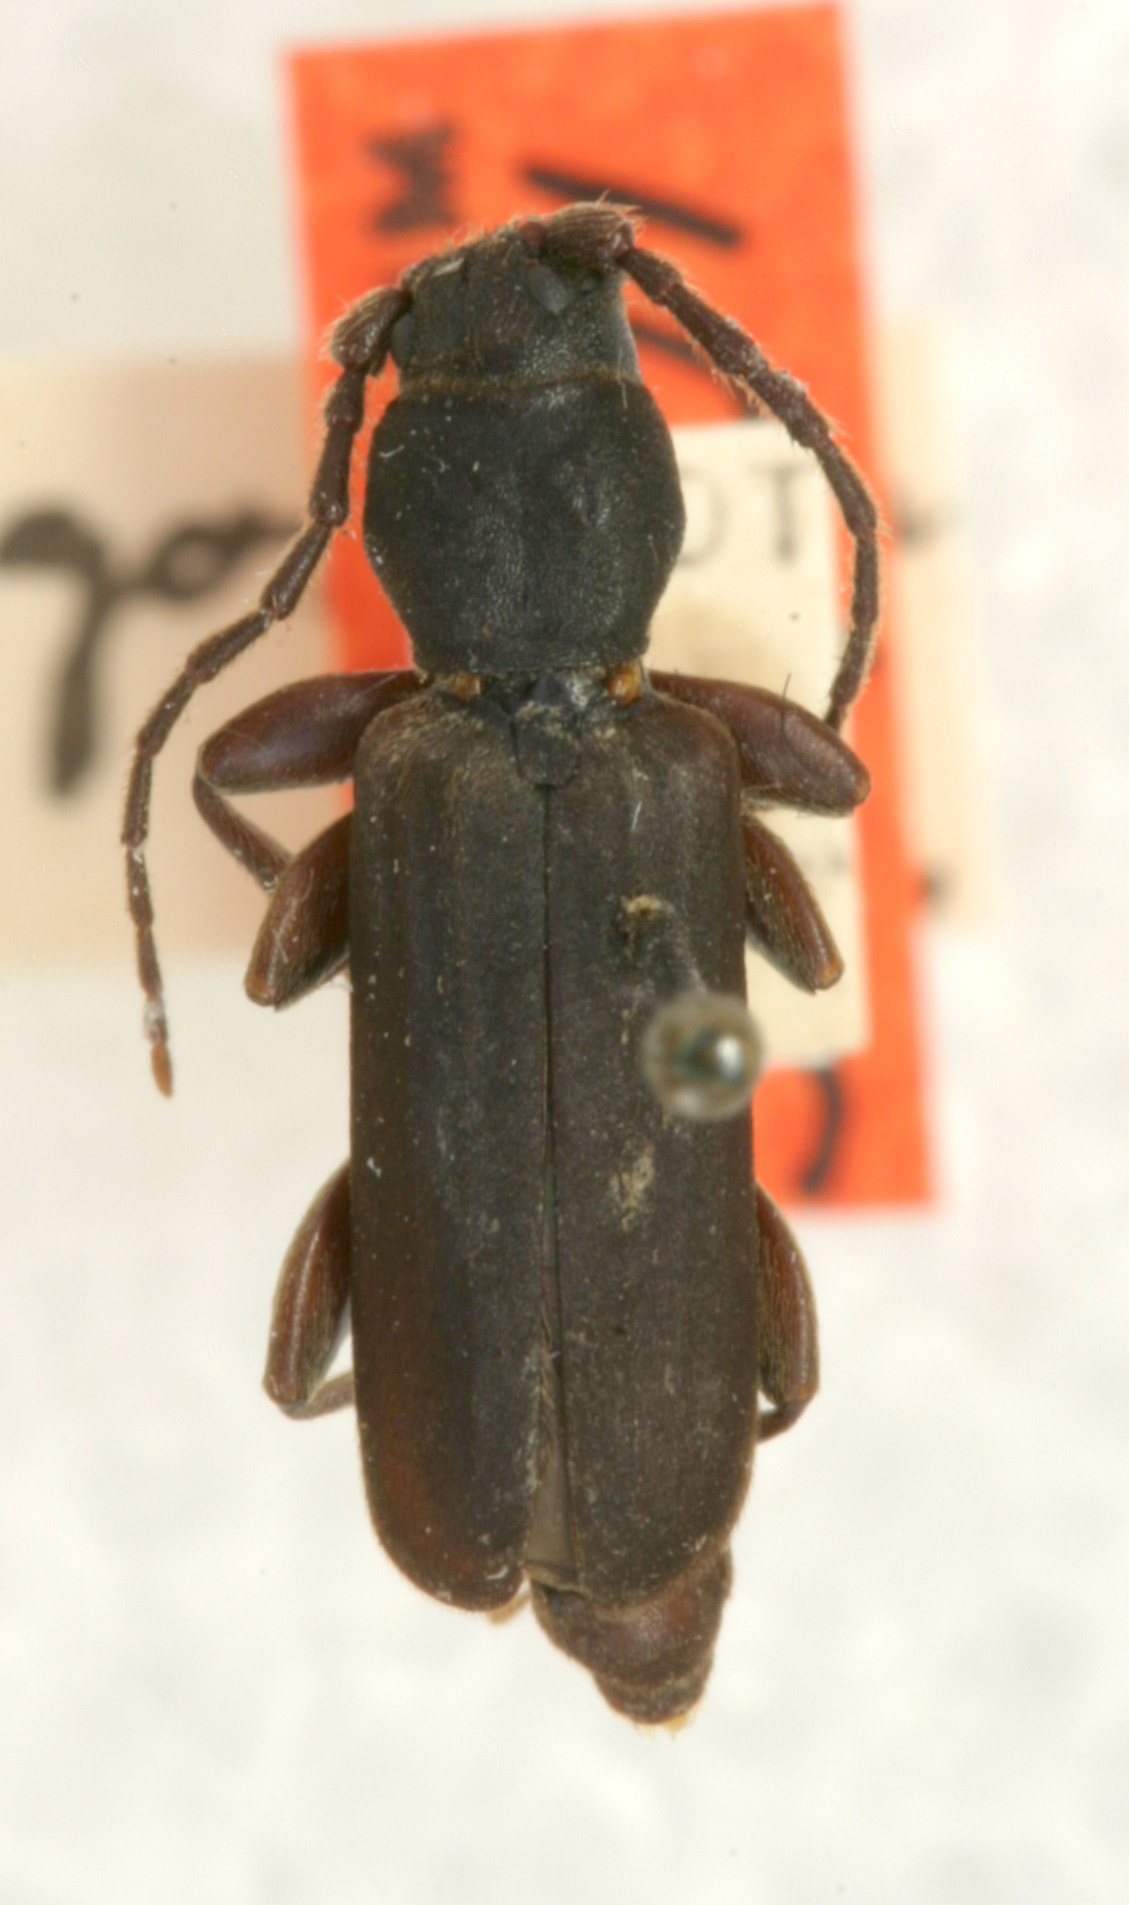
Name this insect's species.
Tetropium hexagonum (also Tetropium velutinum)
